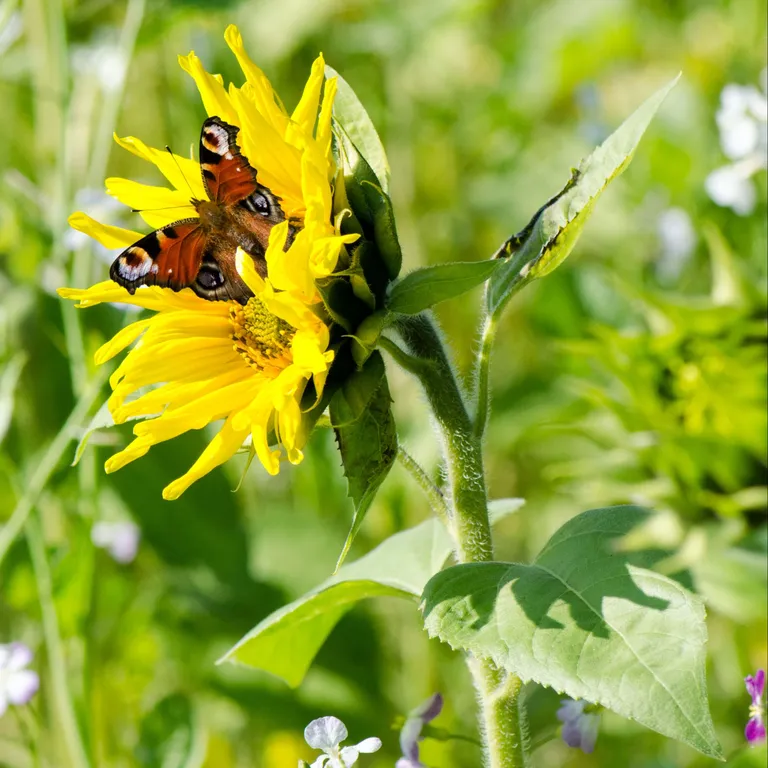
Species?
Aglais io
